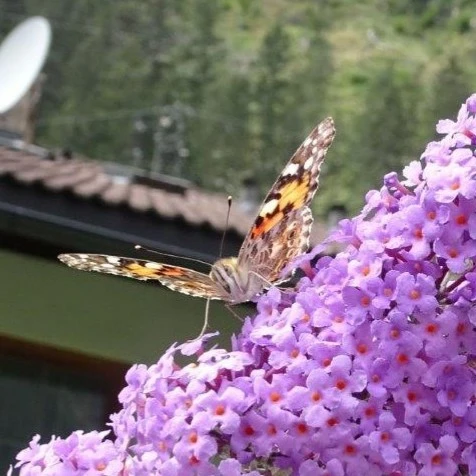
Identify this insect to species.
Vanessa cardui
